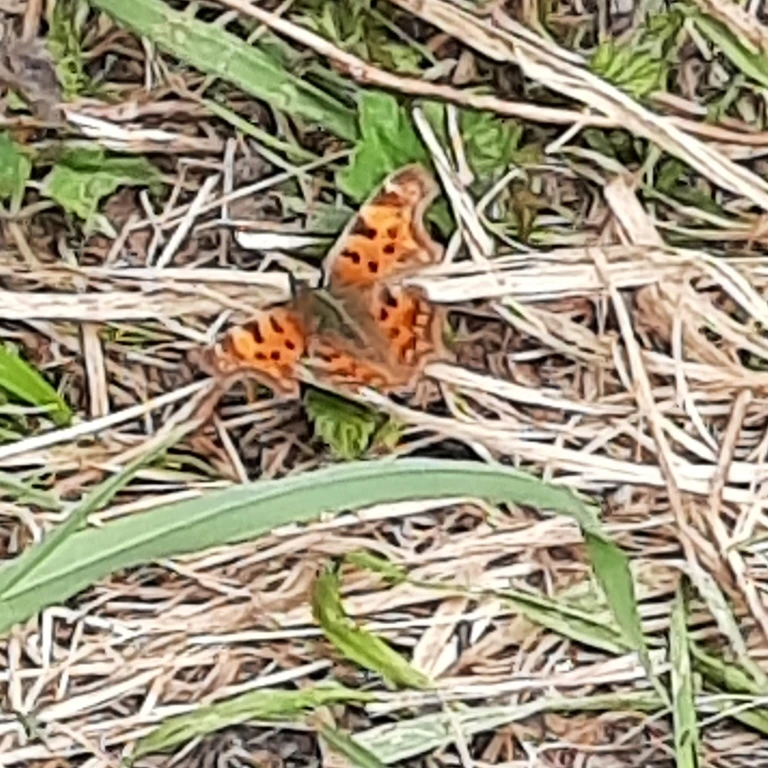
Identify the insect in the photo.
Polygonia c-album
